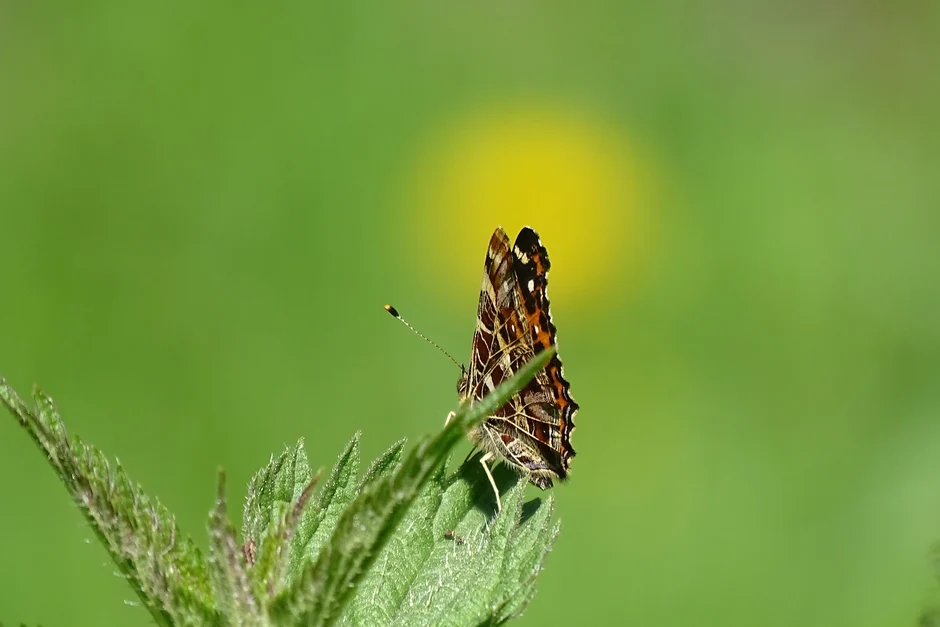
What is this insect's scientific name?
Araschnia levana
